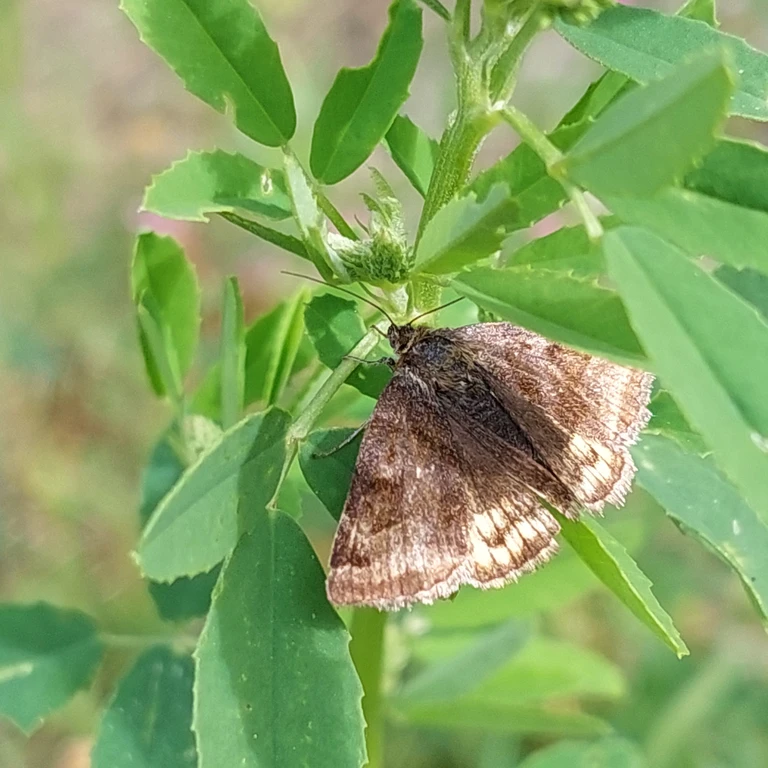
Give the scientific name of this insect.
Euclidia glyphica
